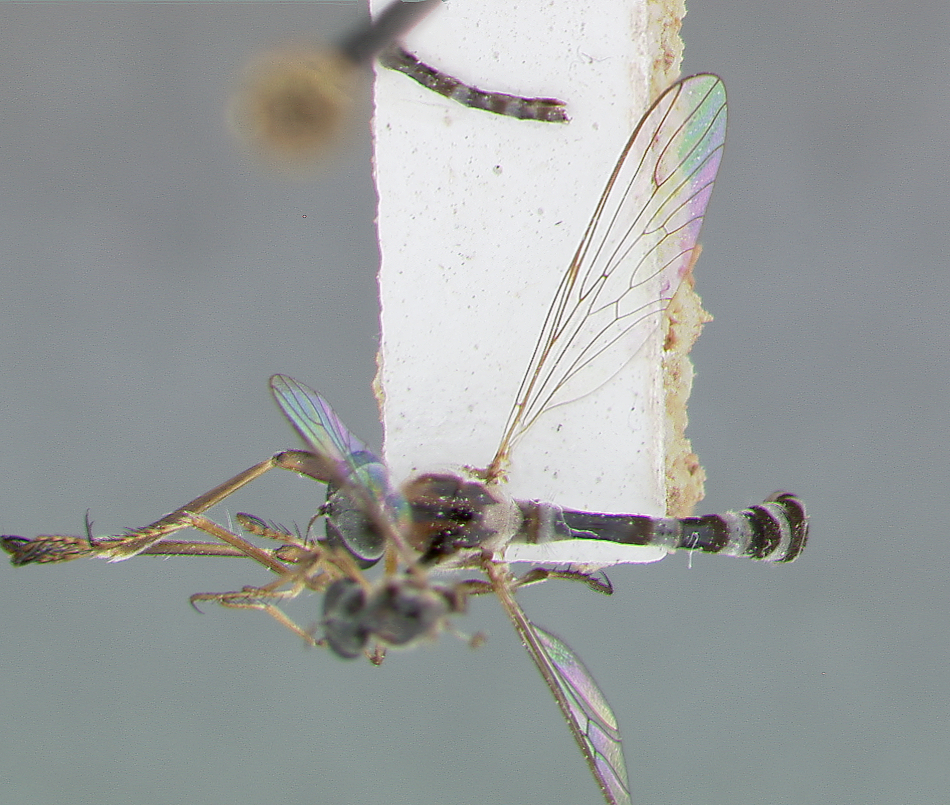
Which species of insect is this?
Euscelidia hyalina
